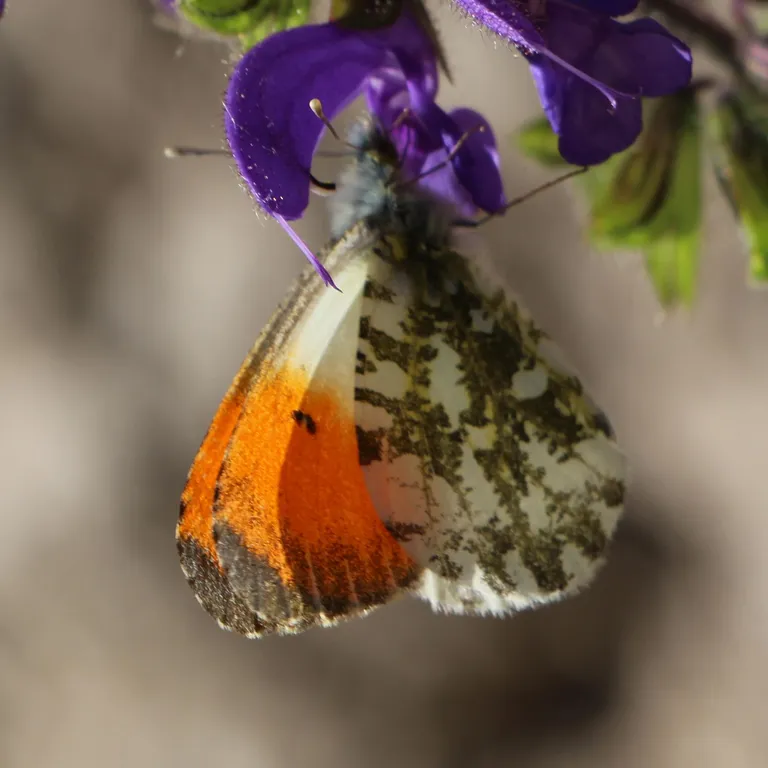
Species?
Anthocharis cardamines
